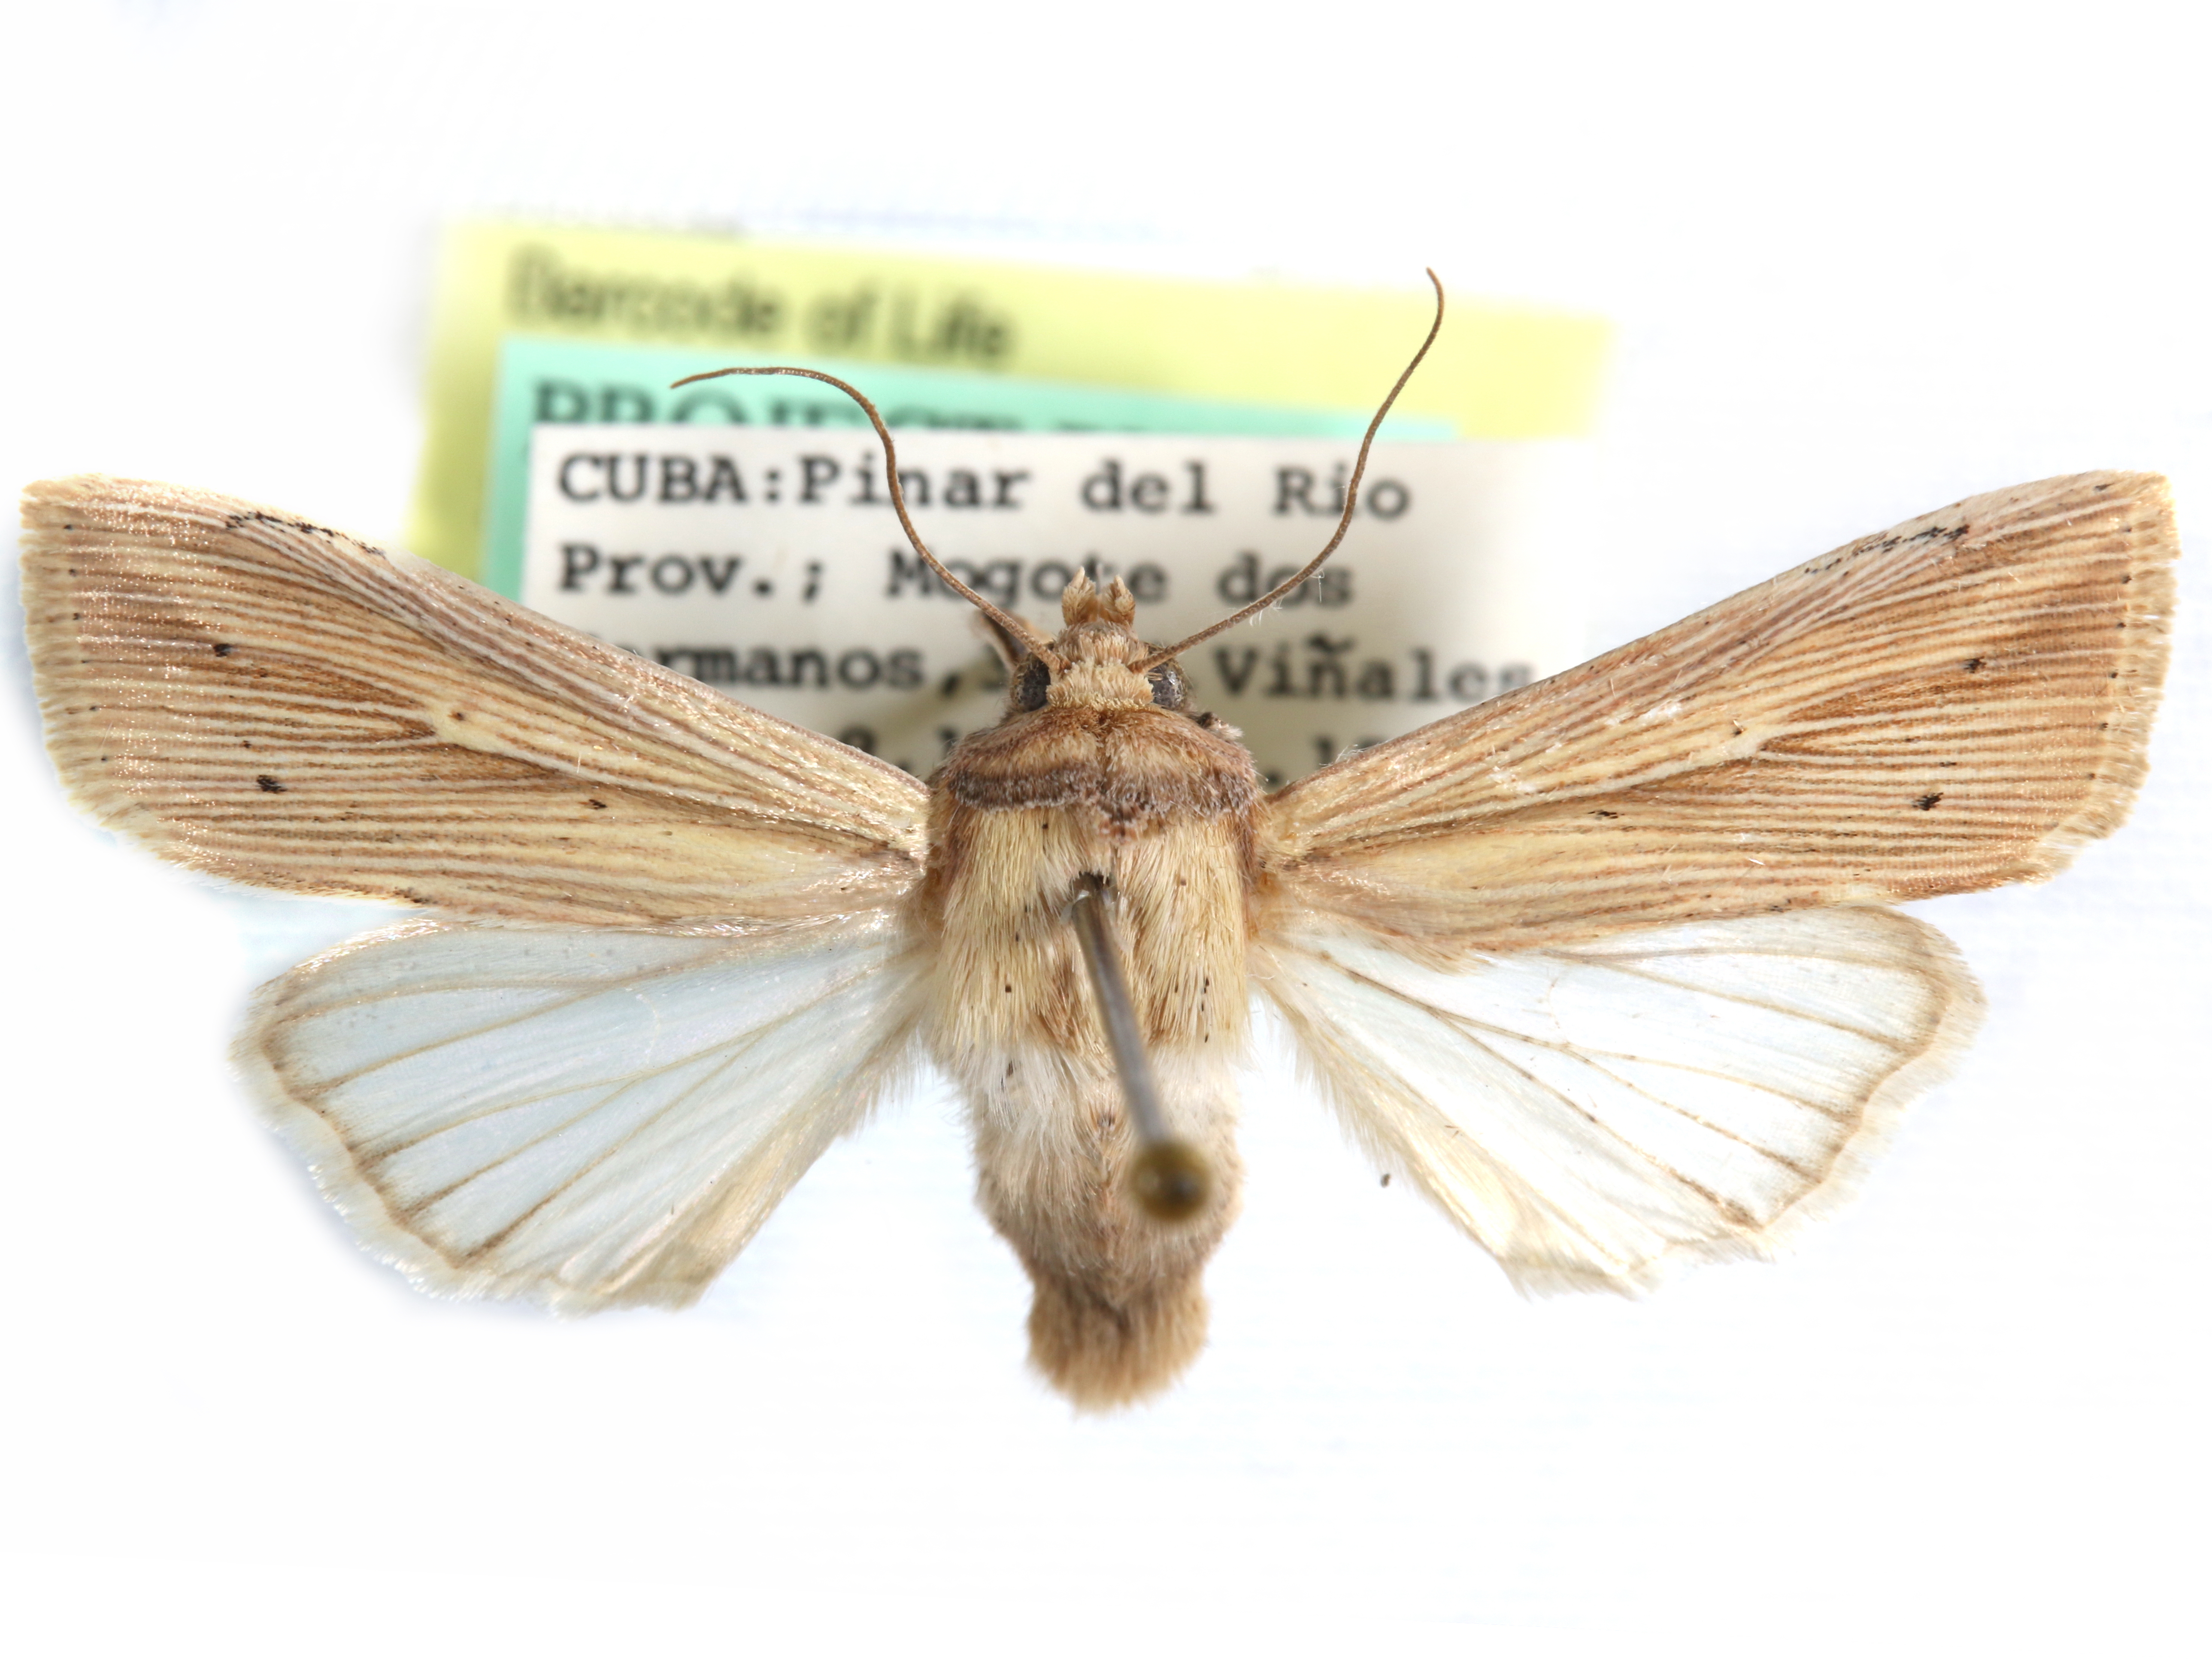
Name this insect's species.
Leucania dorsalis
